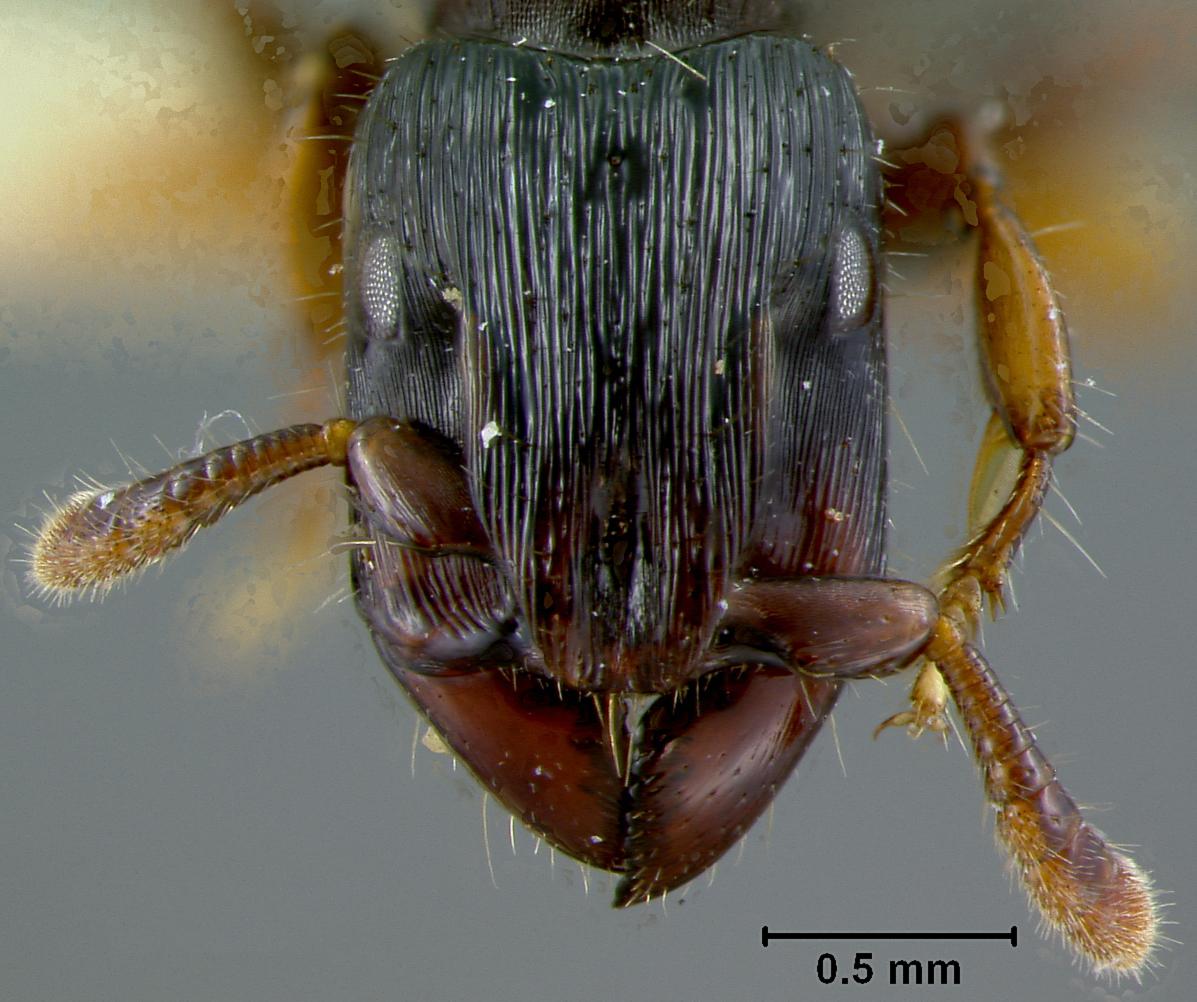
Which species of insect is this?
Cylindromyrmex darlingtoni
